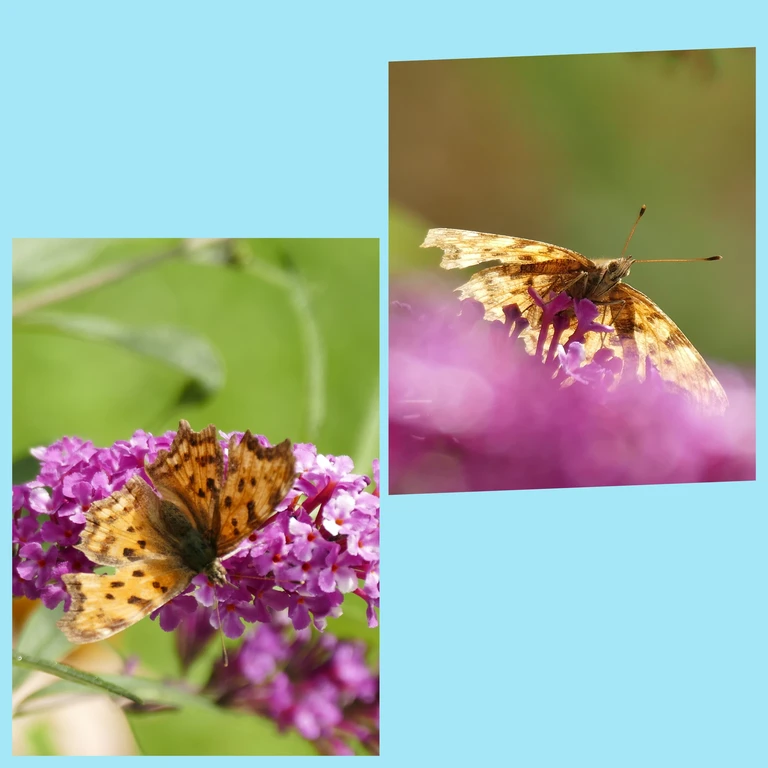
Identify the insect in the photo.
Polygonia c-album
